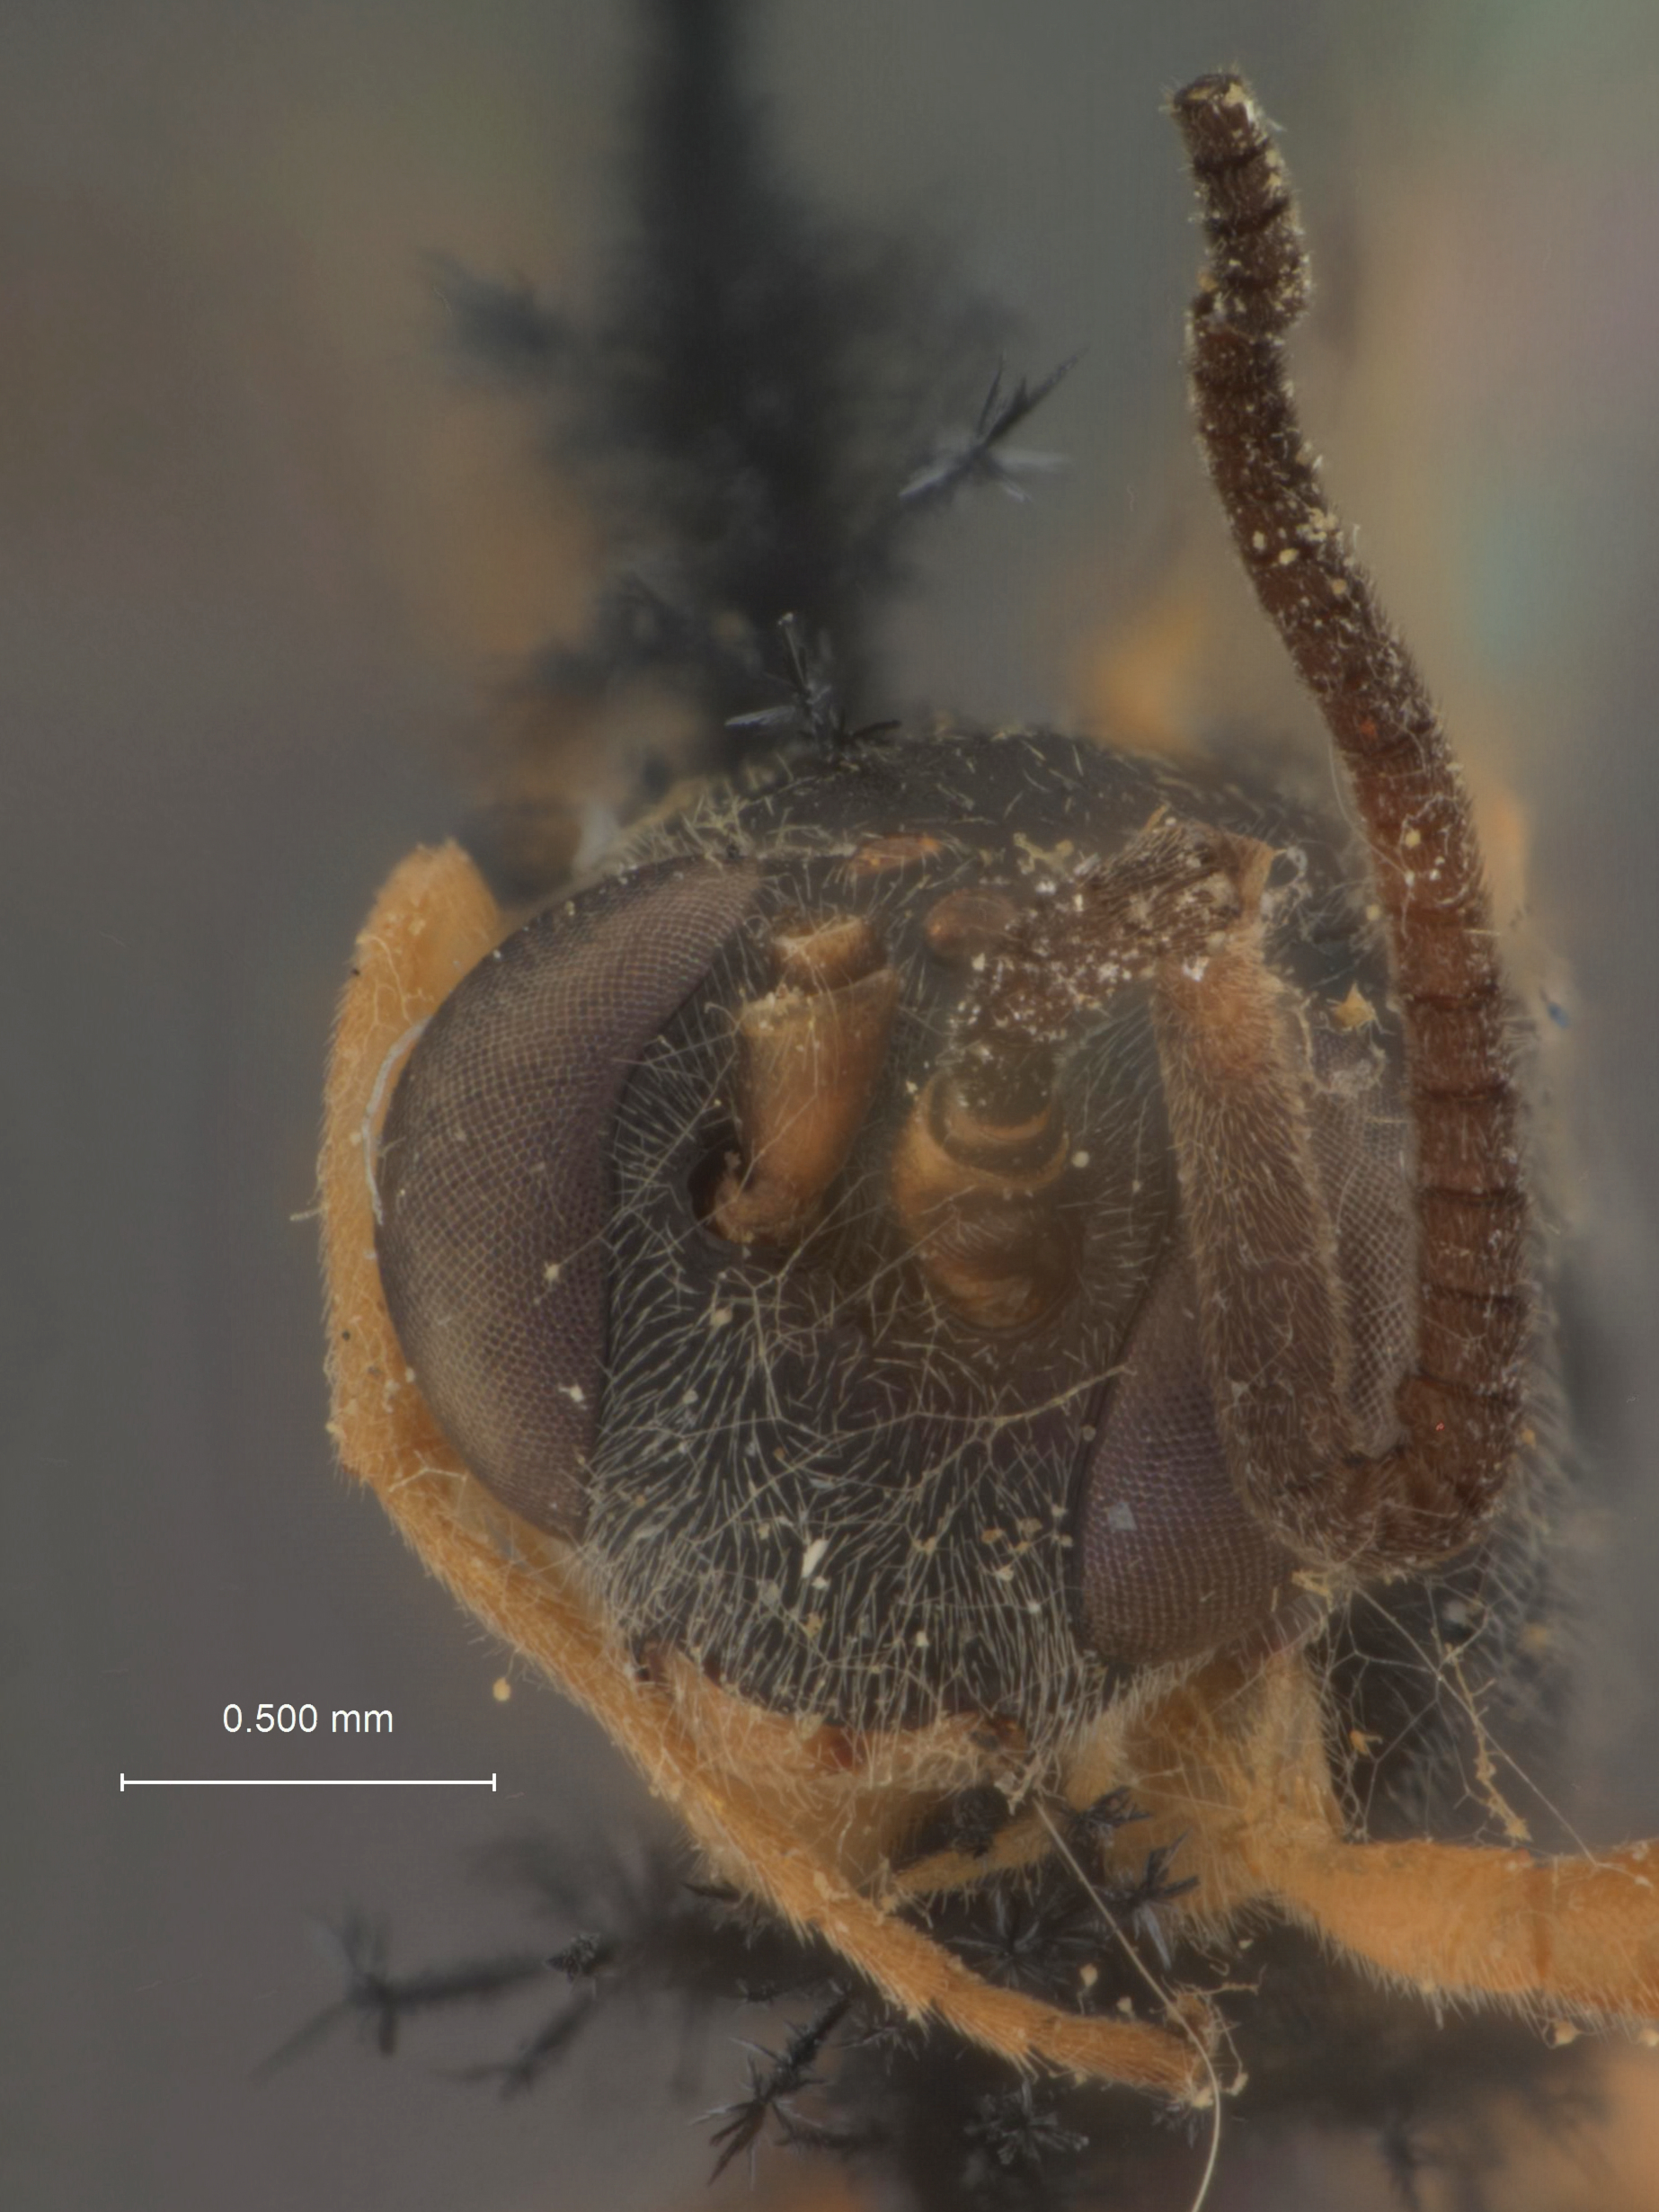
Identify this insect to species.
Hyposoter lymantriae
